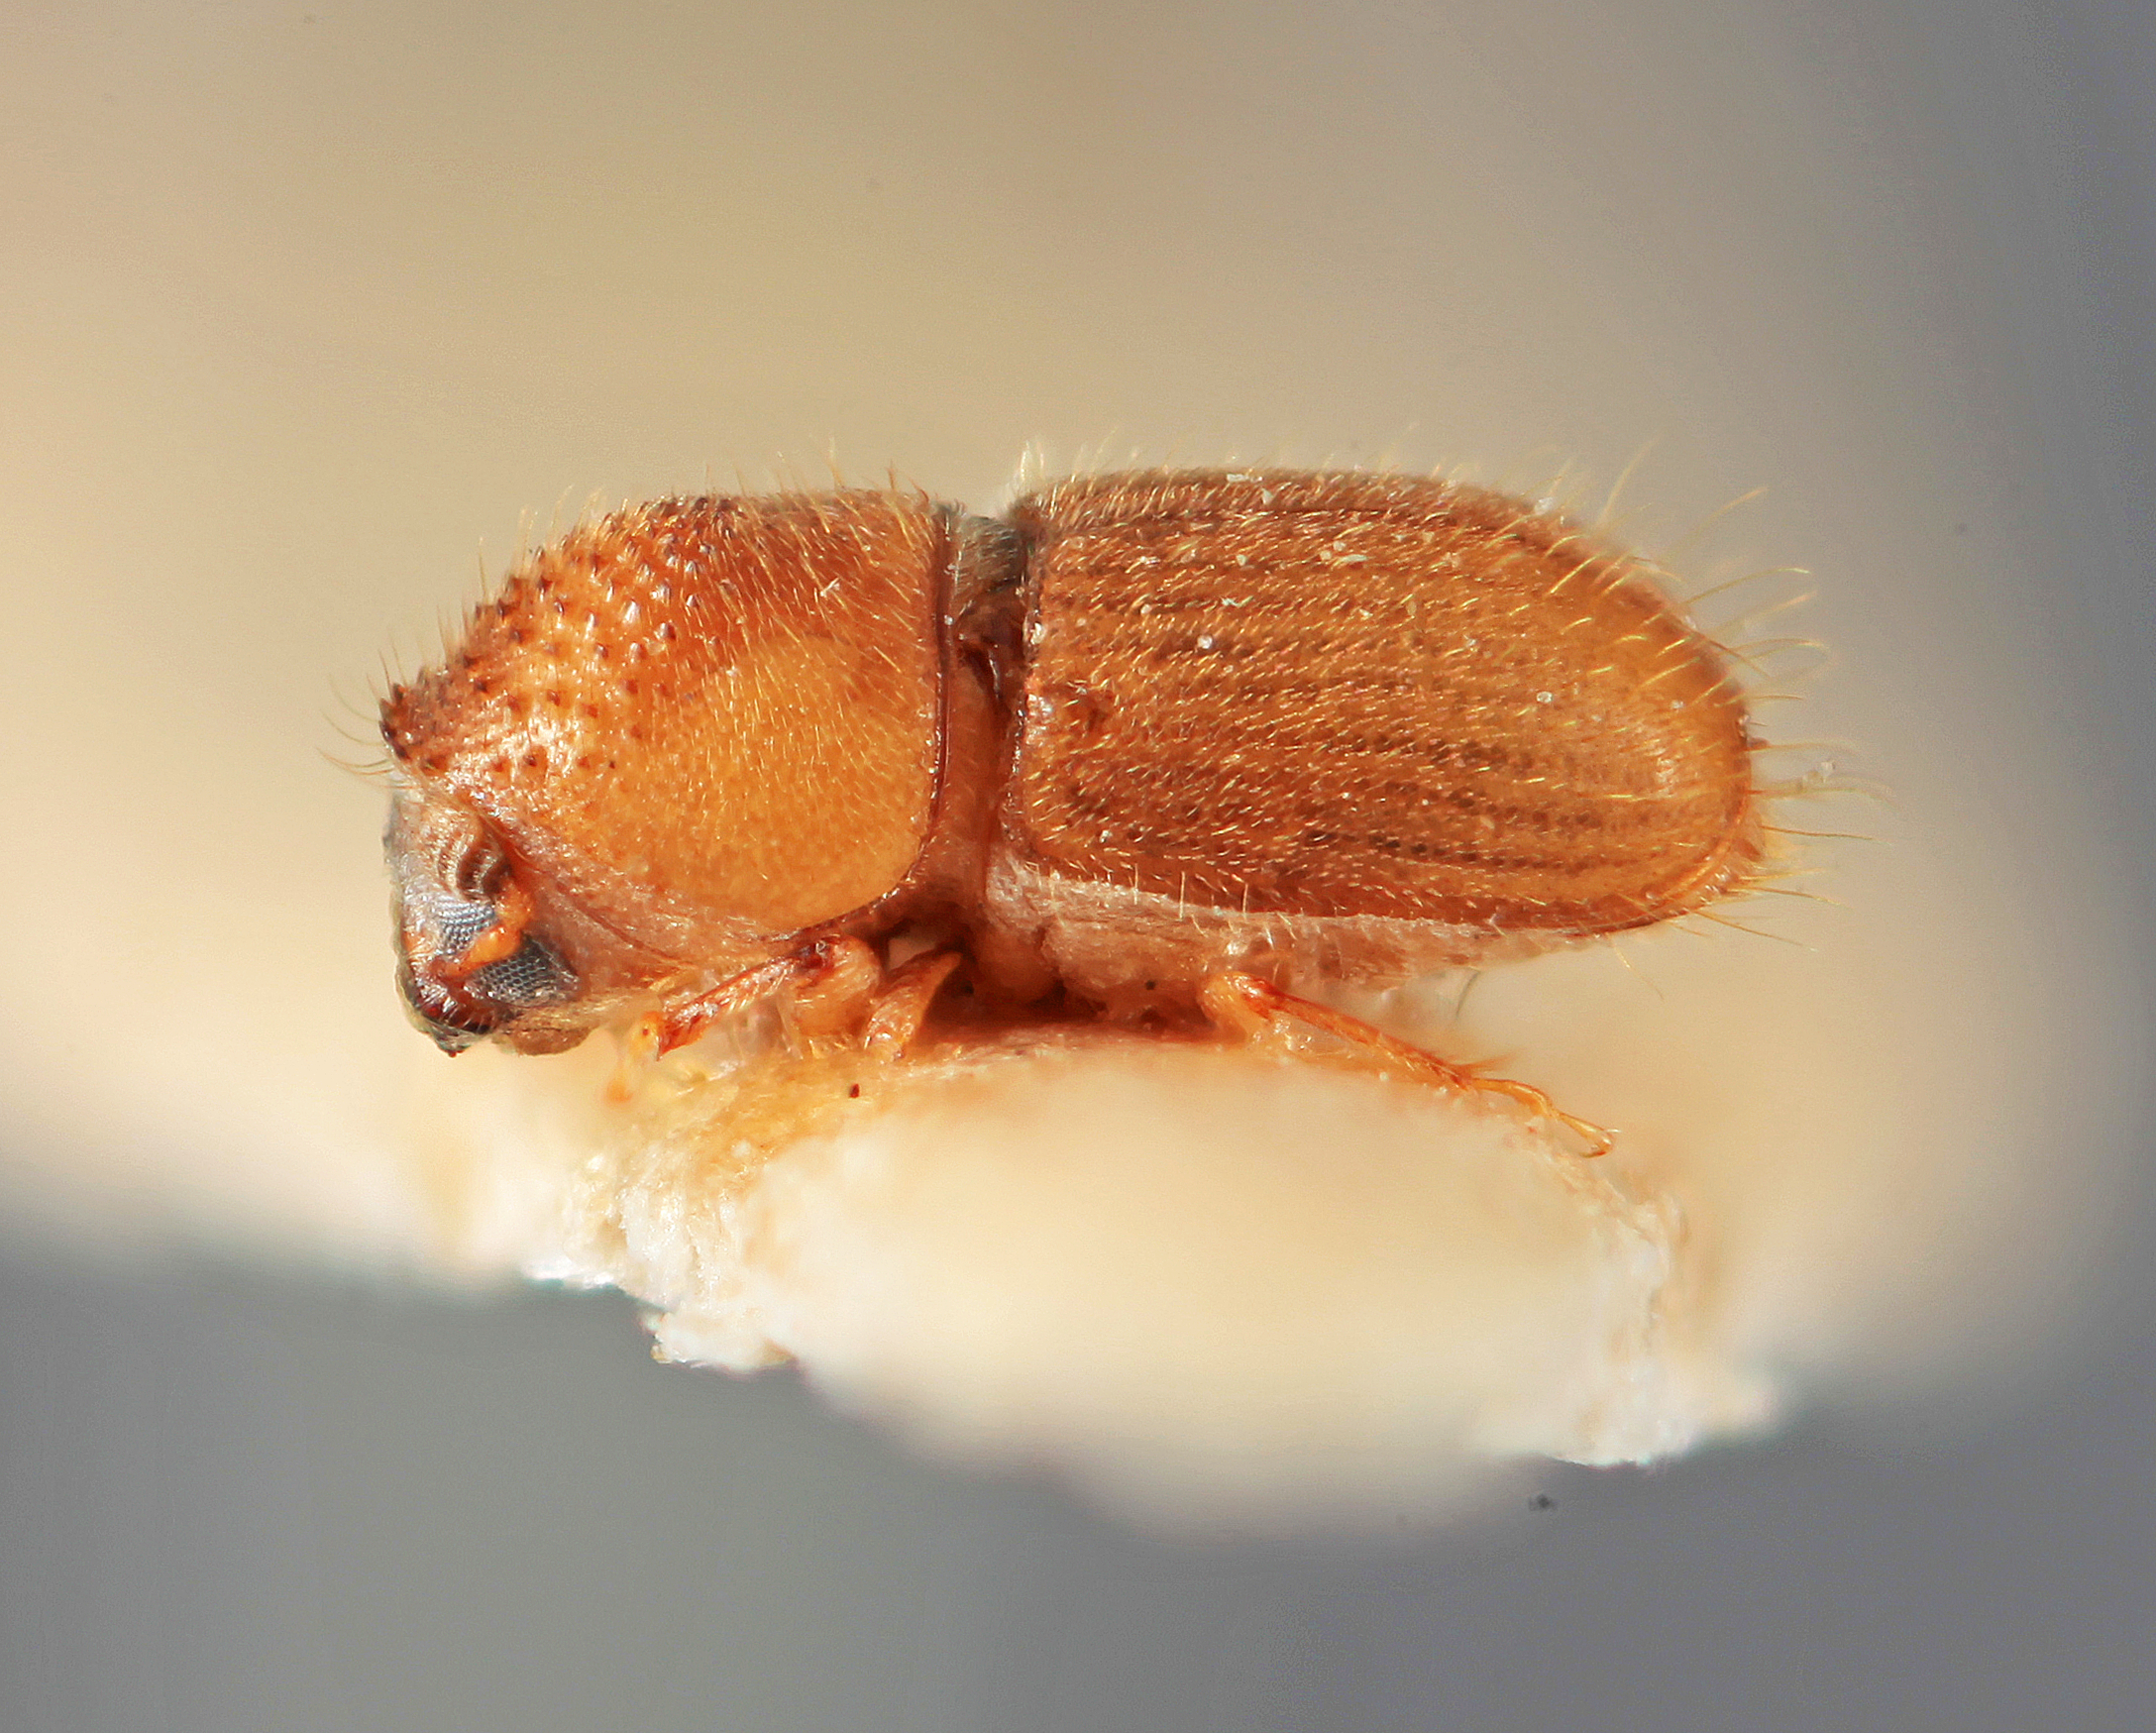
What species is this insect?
Cryphalus dipterocarpi
